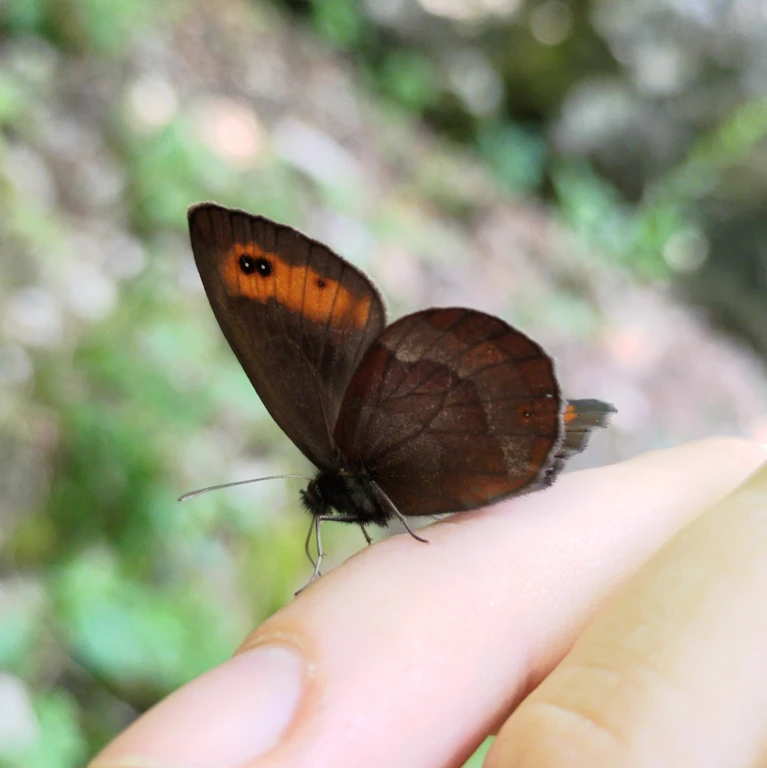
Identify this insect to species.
Erebia aethiops
